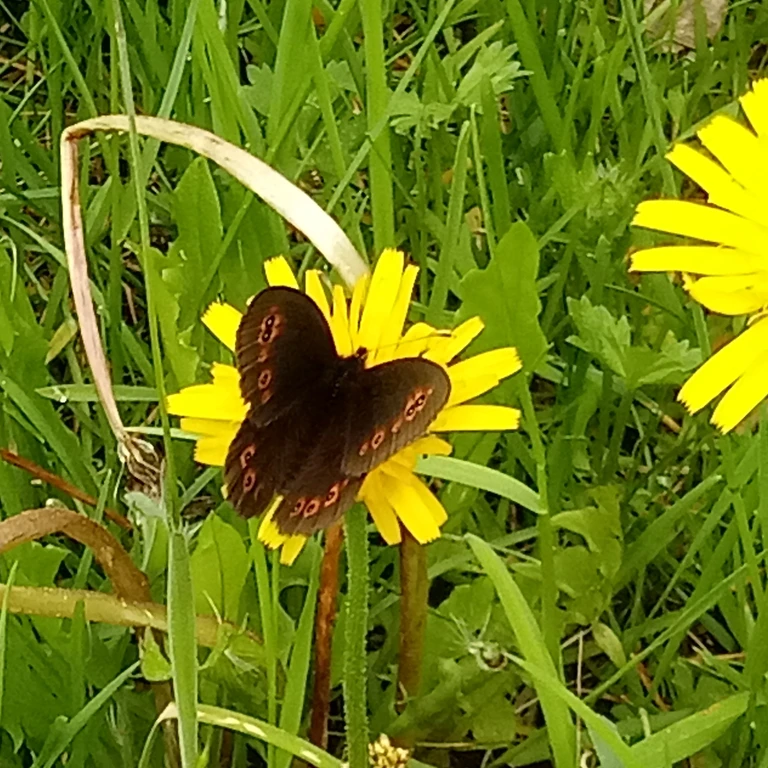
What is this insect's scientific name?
Erebia medusa
